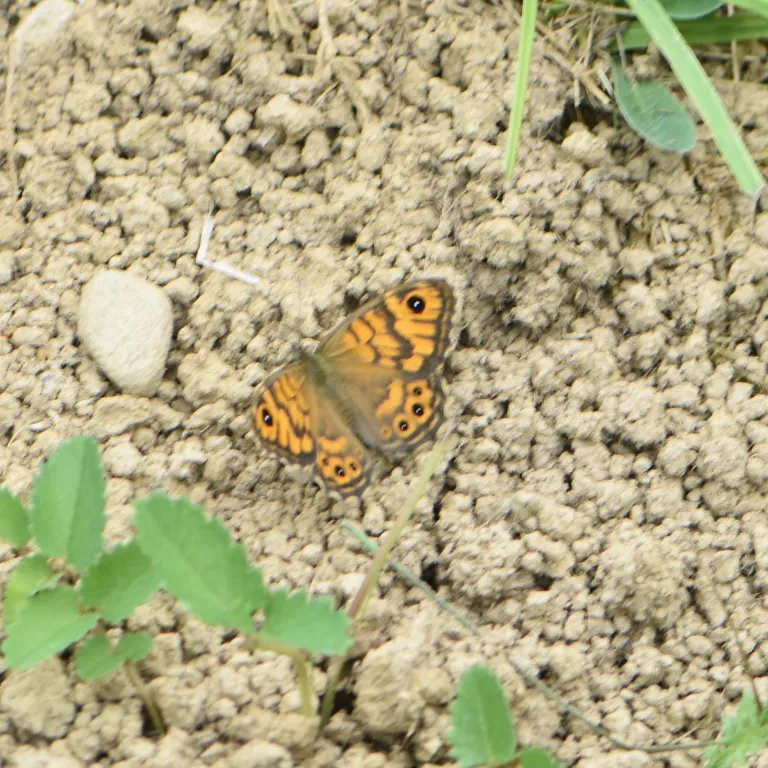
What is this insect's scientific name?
Lasiommata megera (also Pararge megera)
